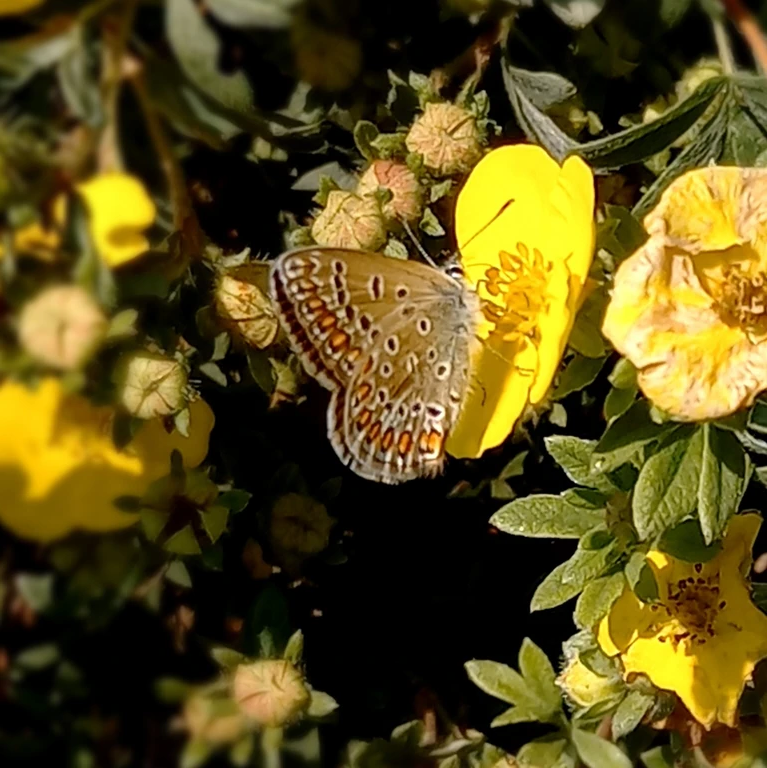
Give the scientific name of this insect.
Polyommatus icarus
